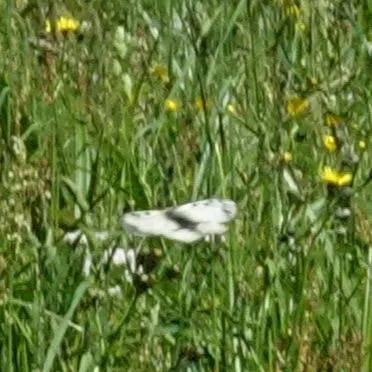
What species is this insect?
Parnassius mnemosyne
